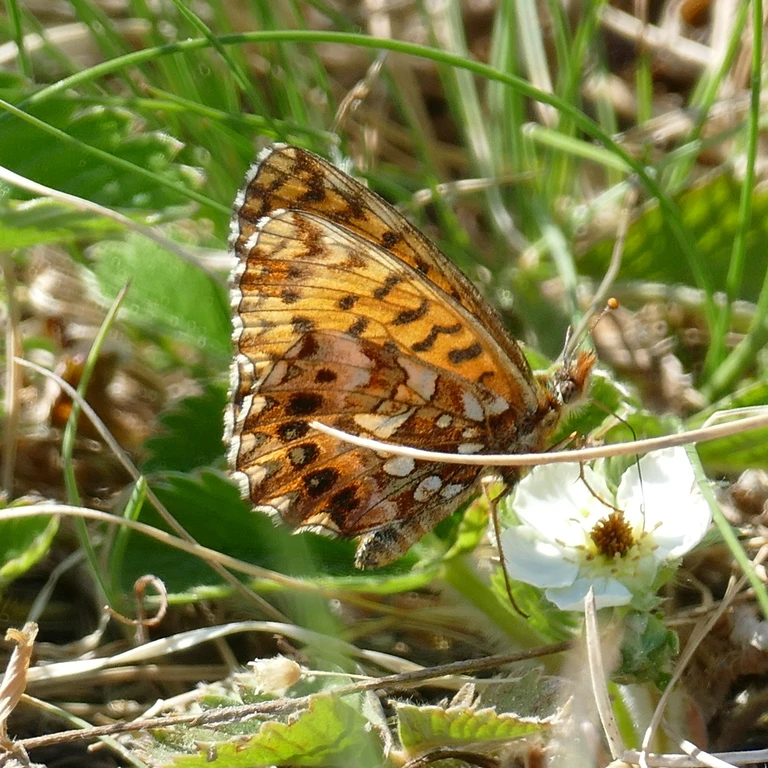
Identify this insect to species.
Boloria dia
